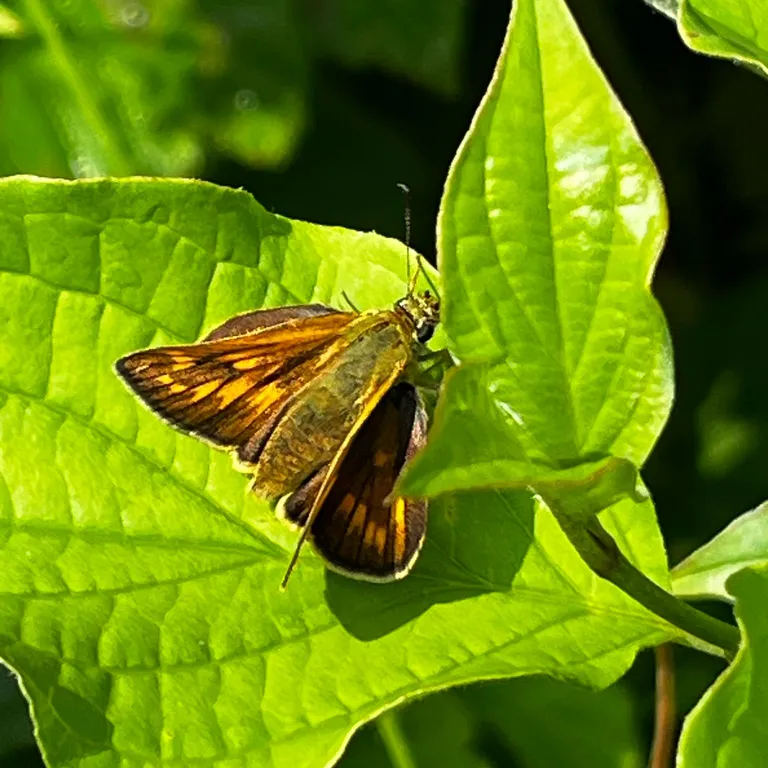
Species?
Ochlodes sylvanus (also Ochlodes venata)
